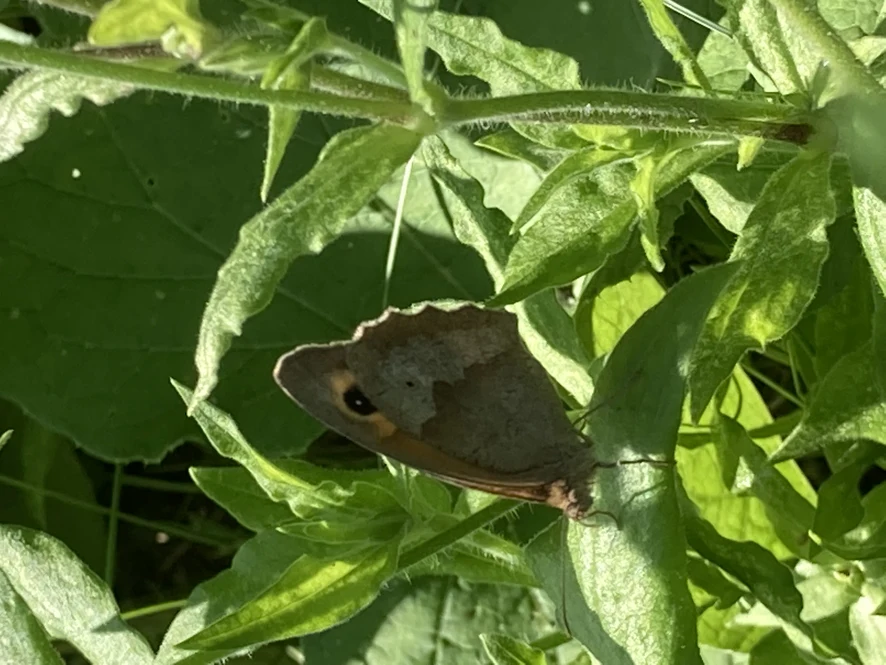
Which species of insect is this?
Maniola jurtina
